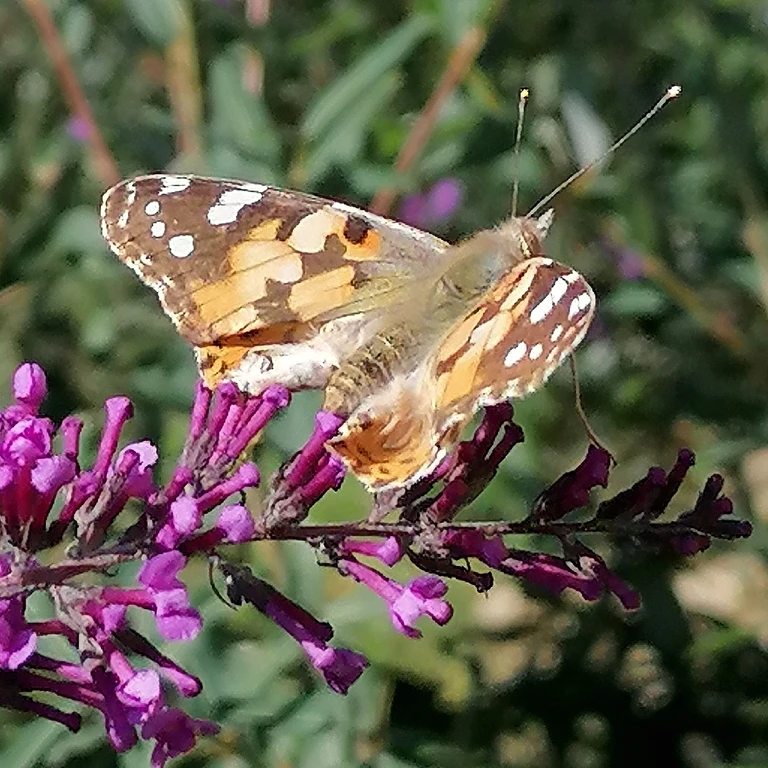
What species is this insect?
Vanessa cardui
